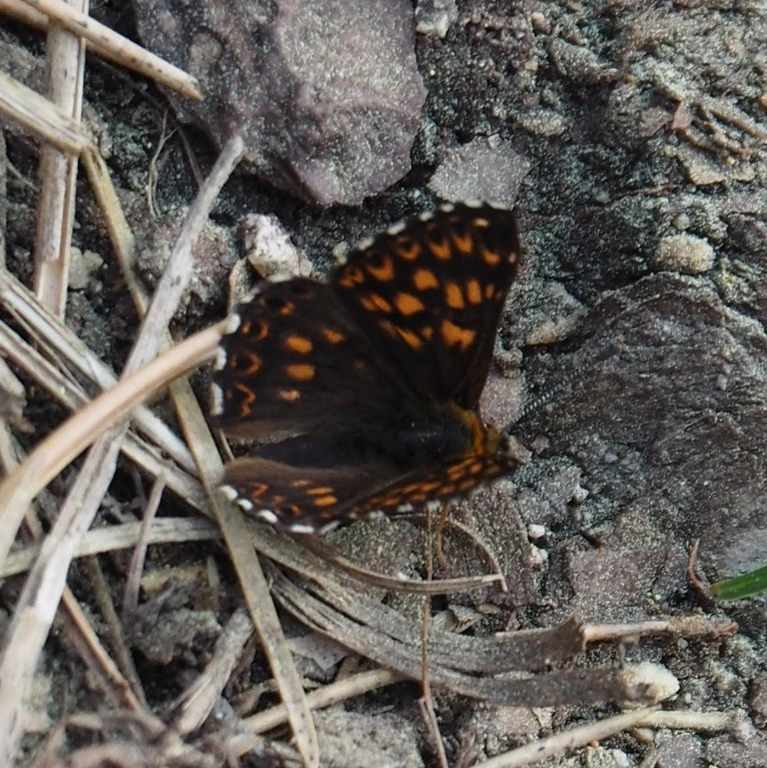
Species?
Hamearis lucina
